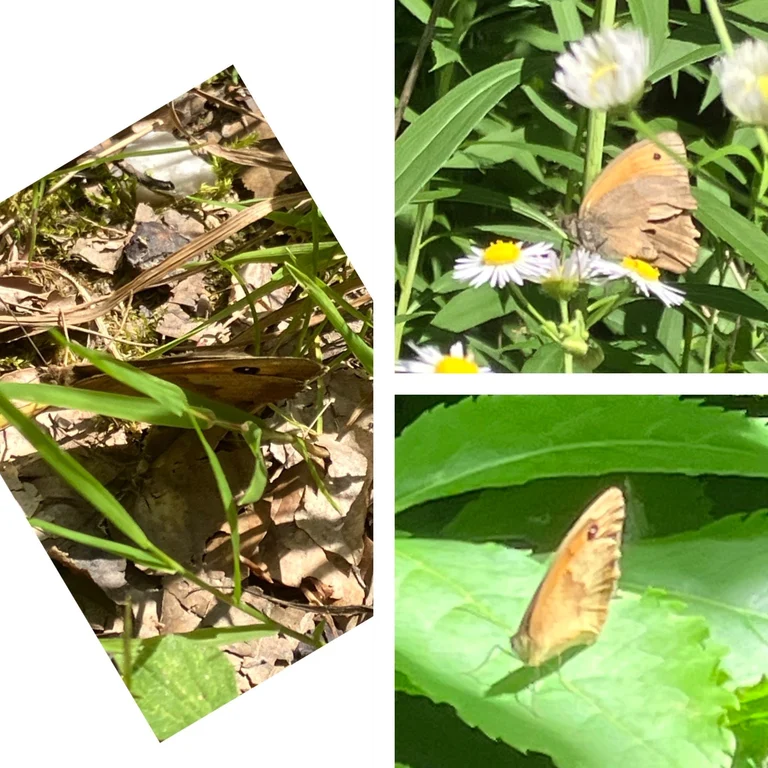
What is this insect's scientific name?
Maniola jurtina
